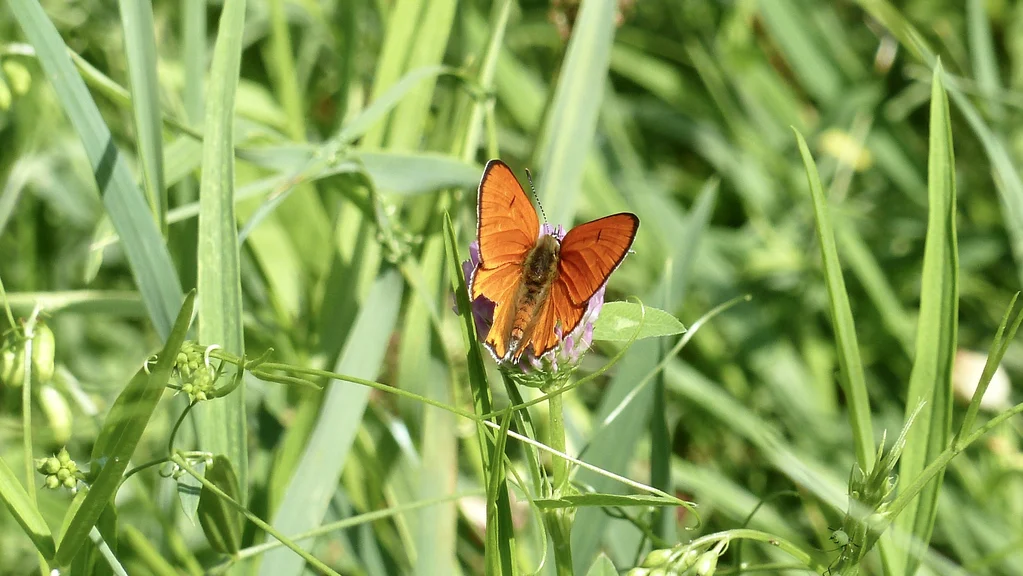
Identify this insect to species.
Lycaena dispar
